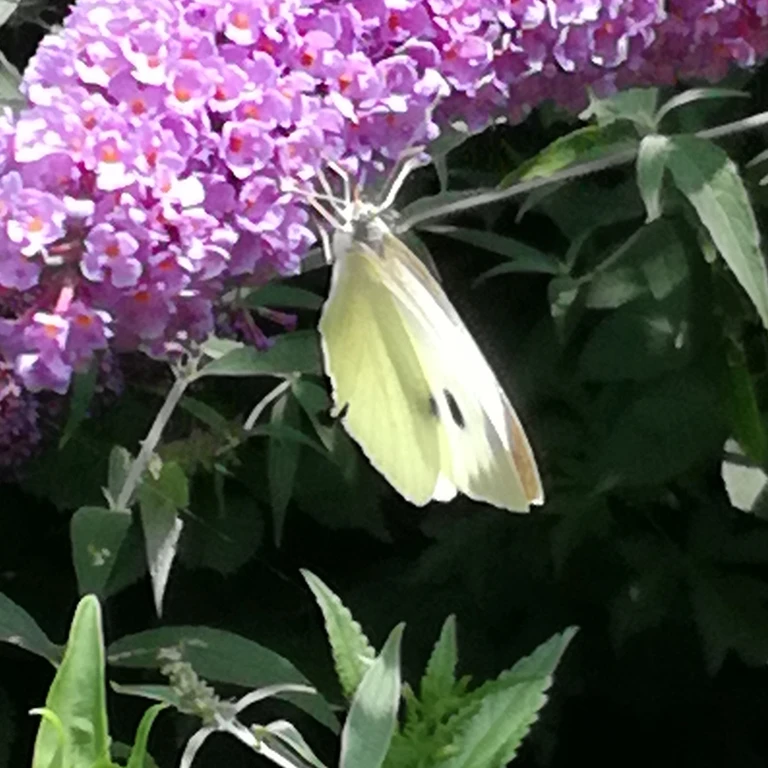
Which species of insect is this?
Pieris brassicae
